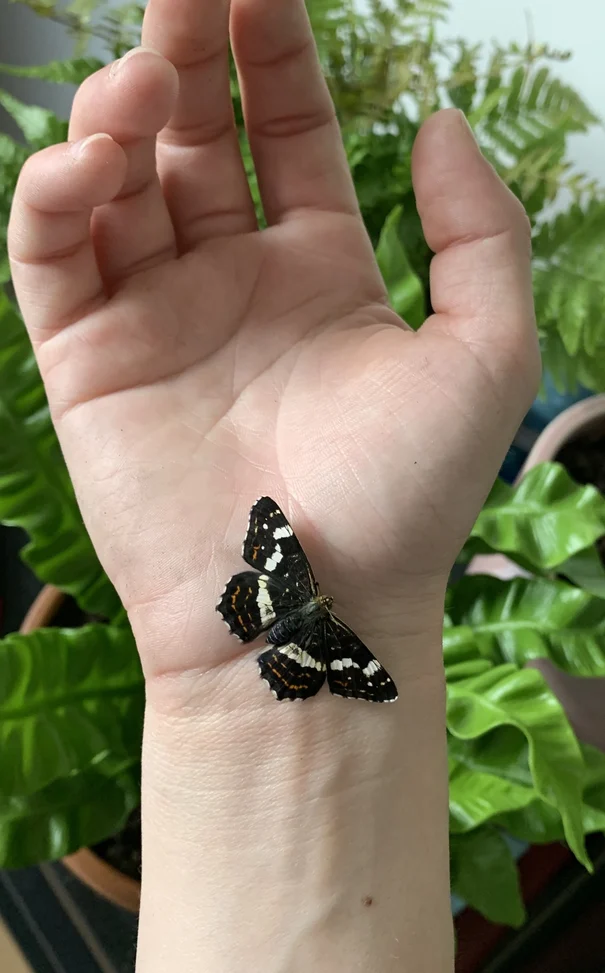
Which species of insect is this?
Araschnia levana
